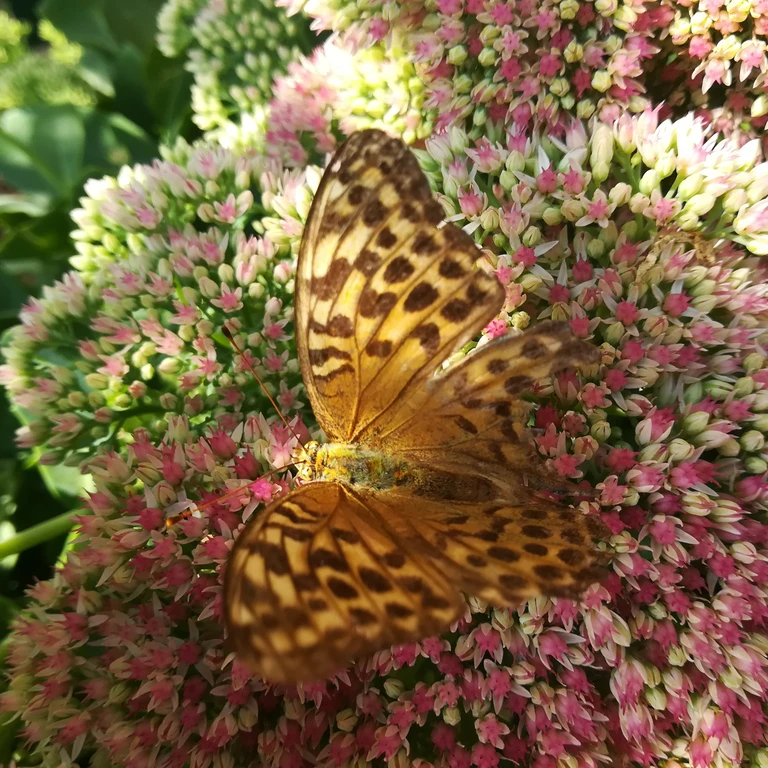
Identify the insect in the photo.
Argynnis paphia
